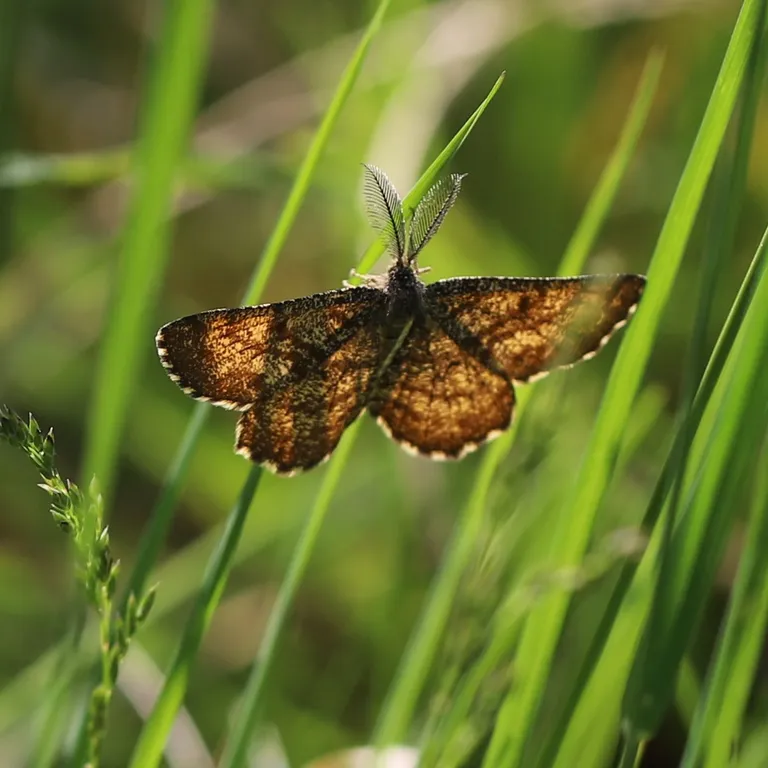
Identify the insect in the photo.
Ematurga atomaria
